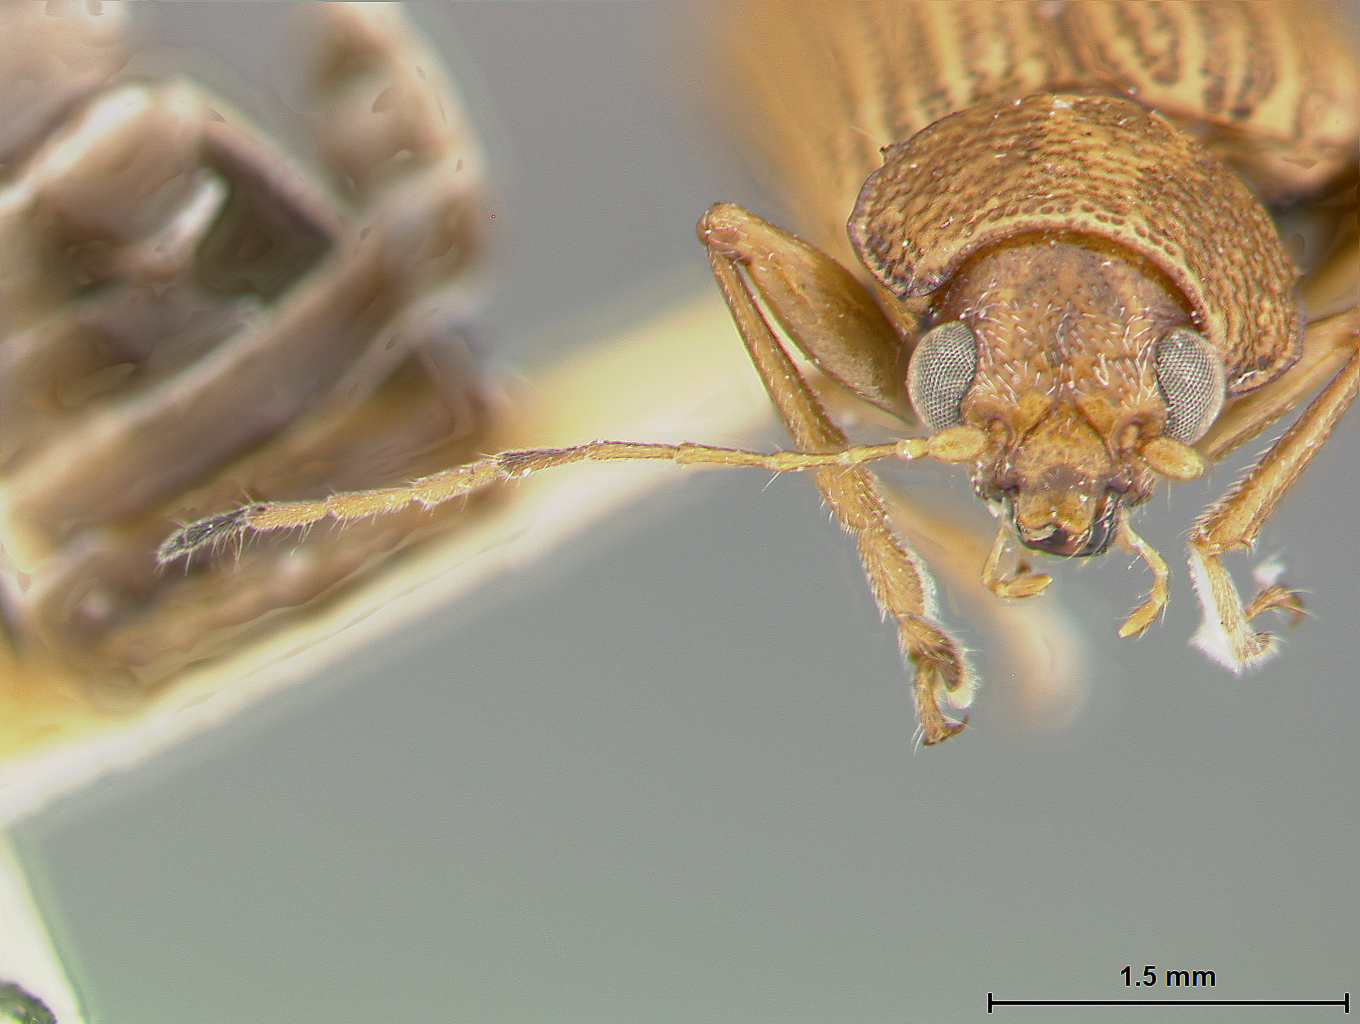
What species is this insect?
Colaspis chapalensis
